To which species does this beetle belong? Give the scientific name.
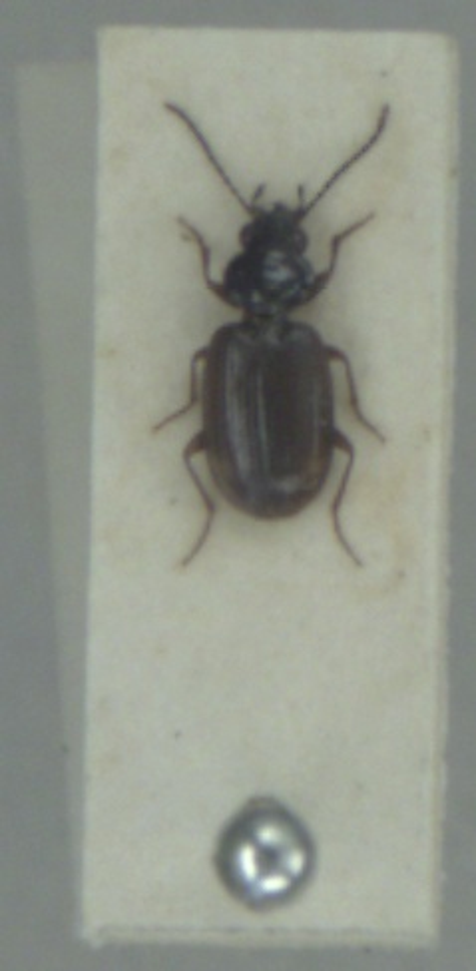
Bembidion lunulatum
